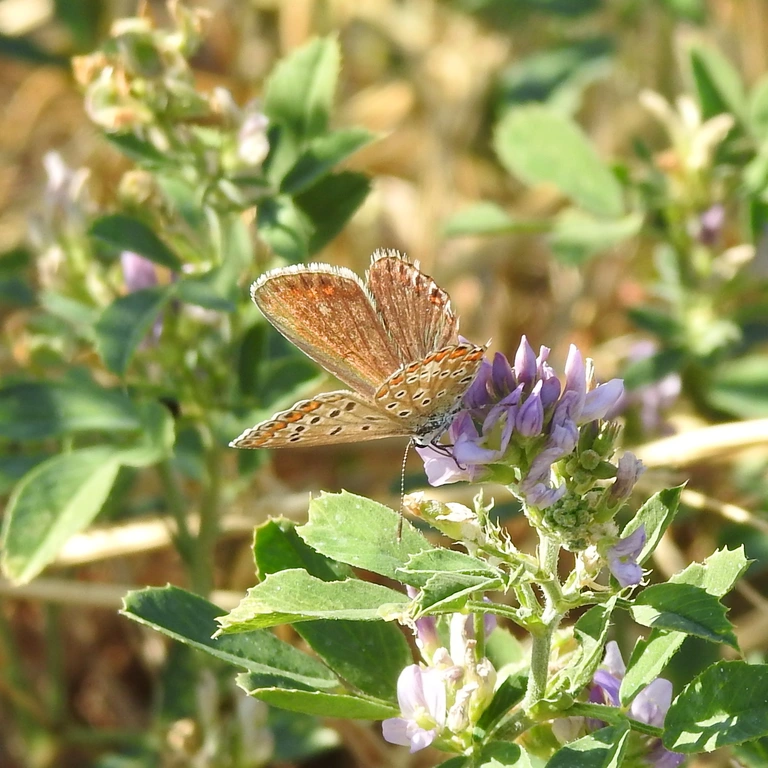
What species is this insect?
Polyommatus icarus
